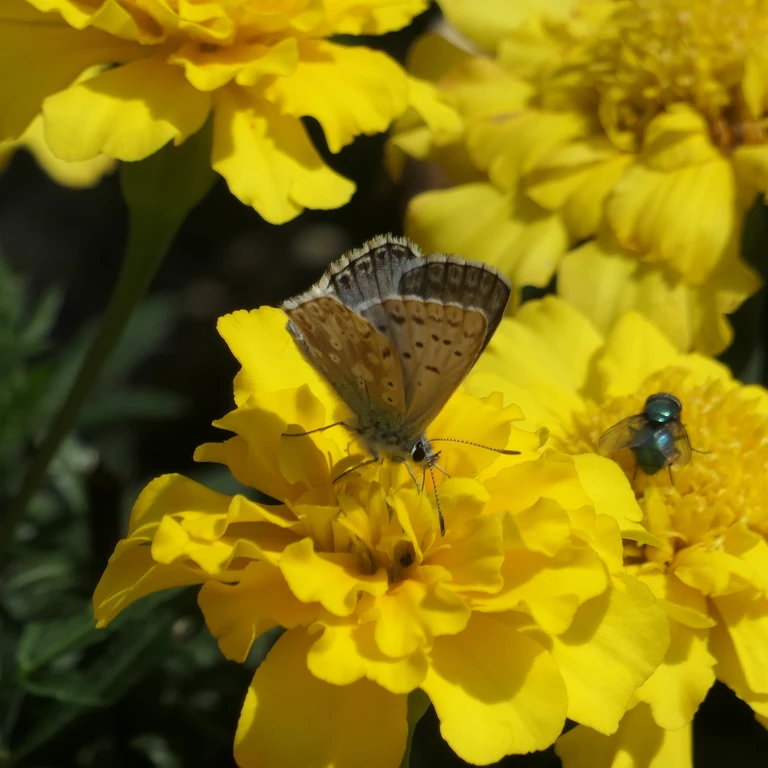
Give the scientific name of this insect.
Lysandra coridon
